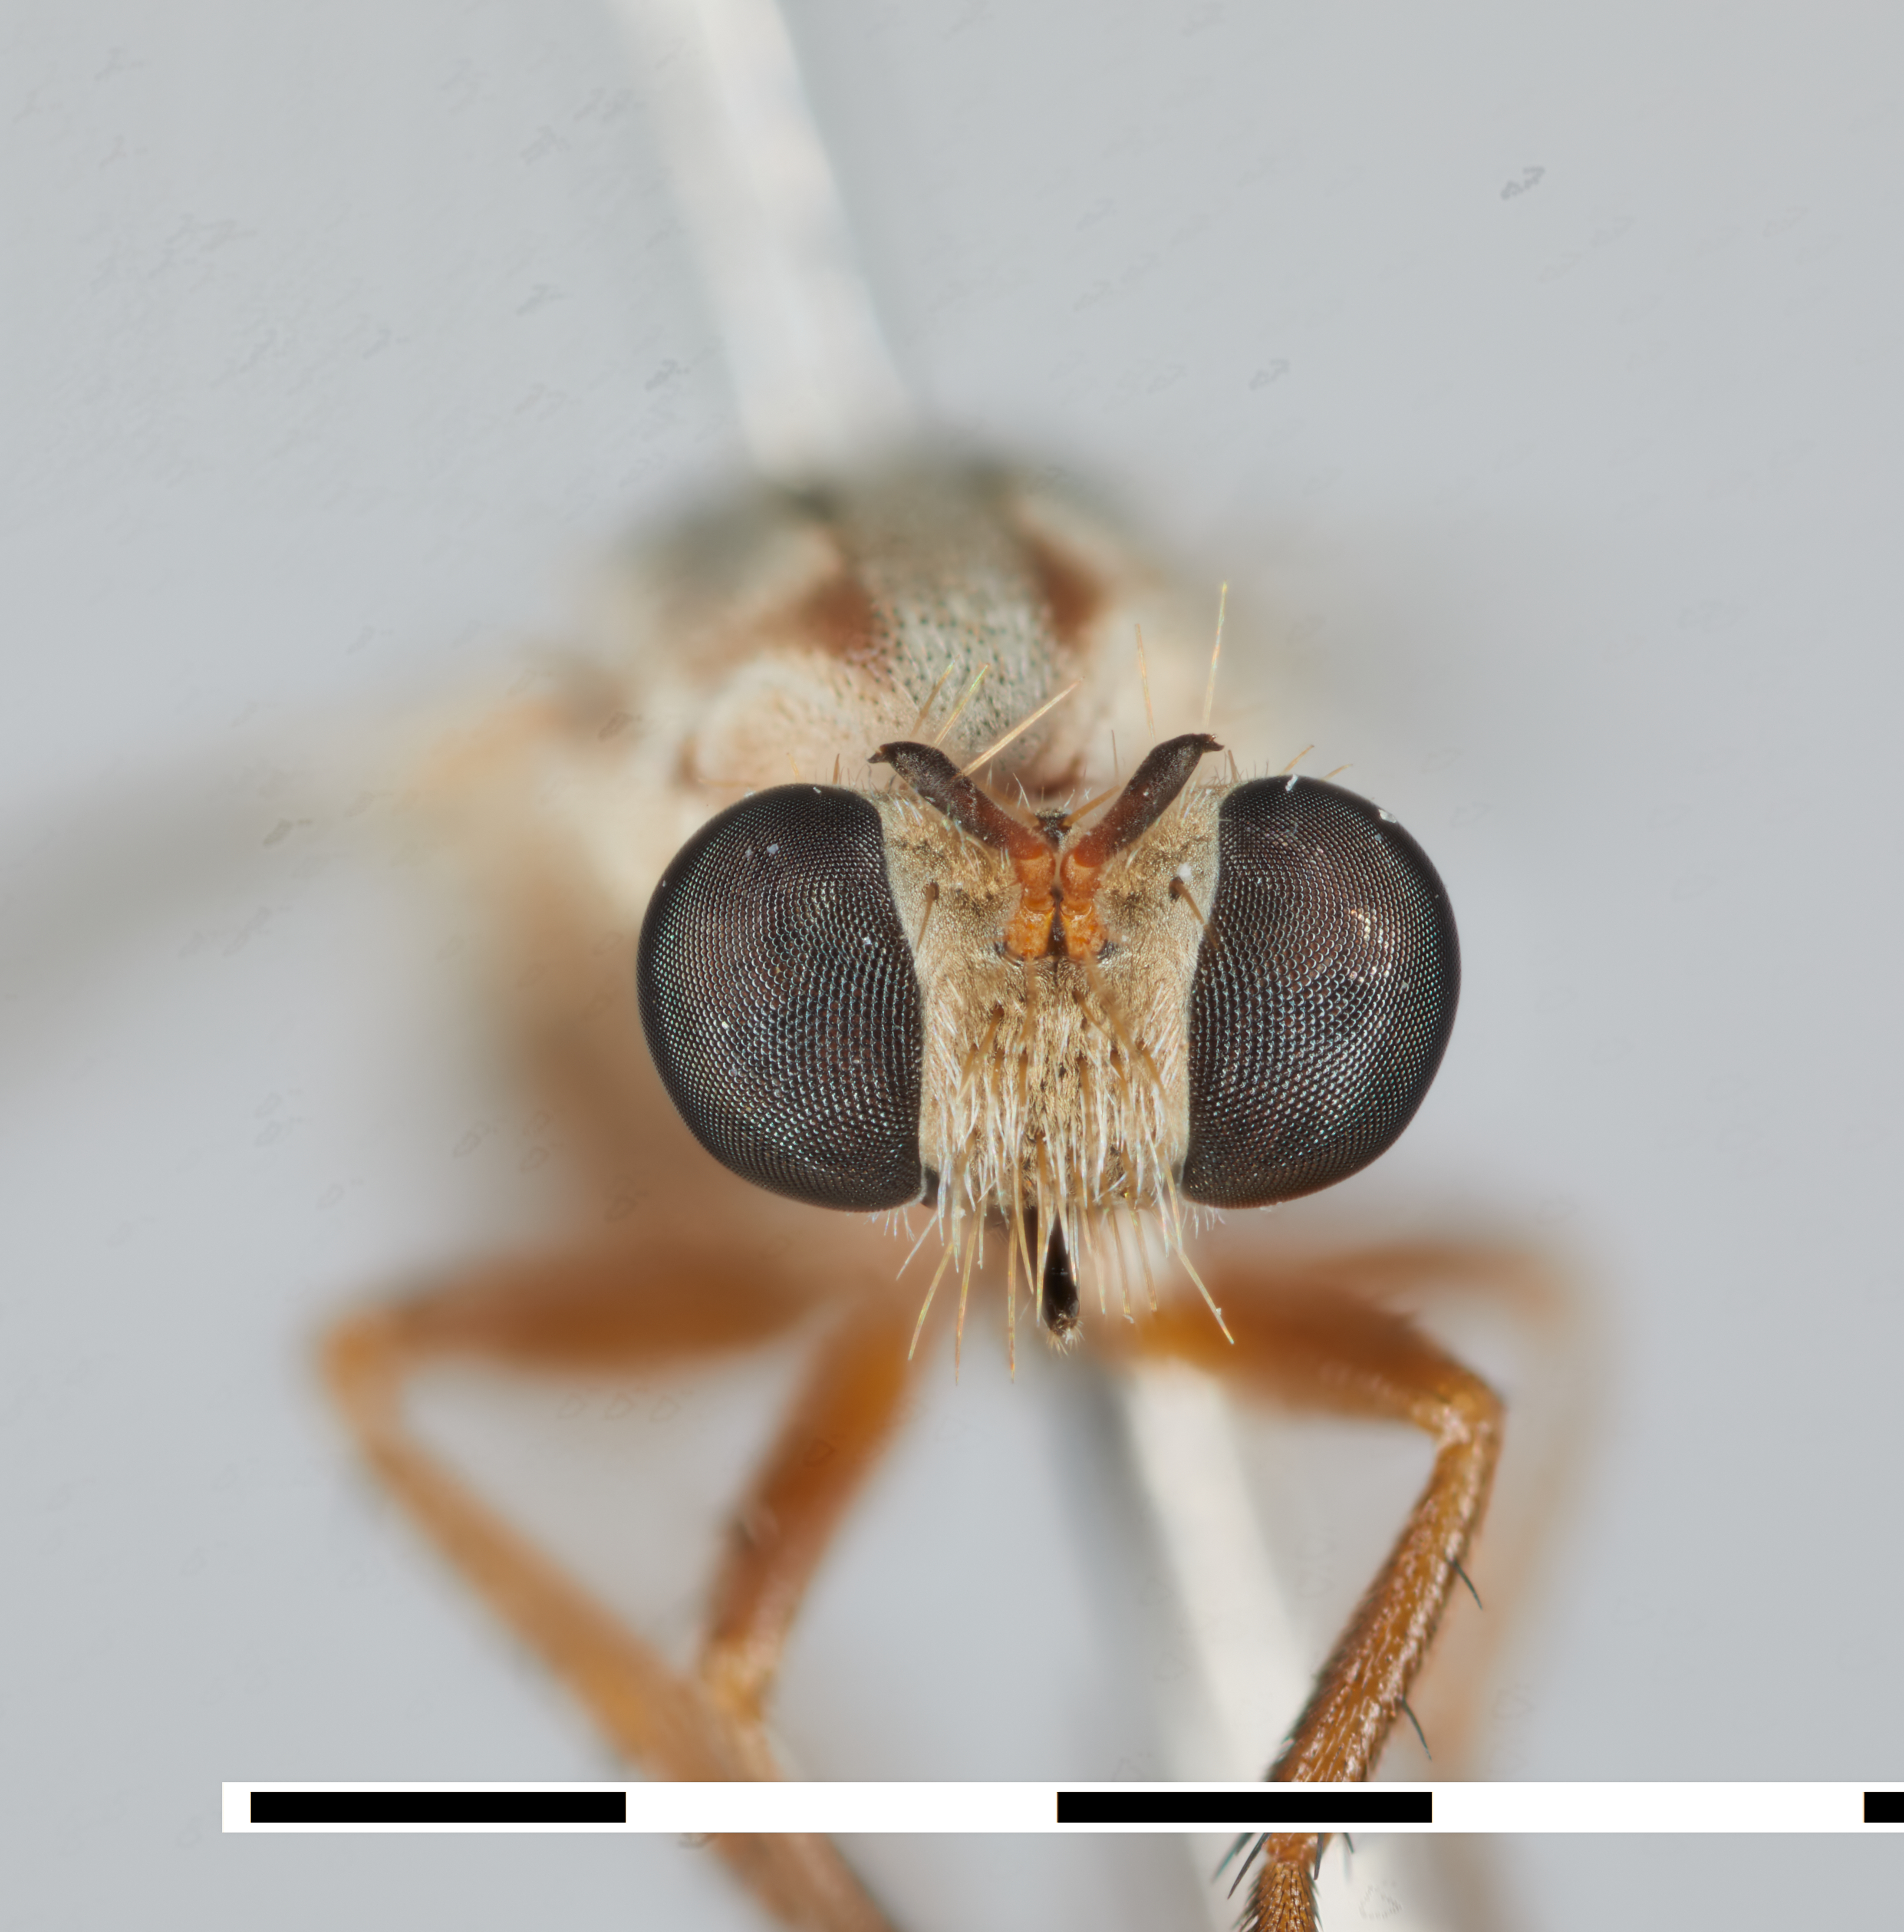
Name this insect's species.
Anypodetus fasciatus
